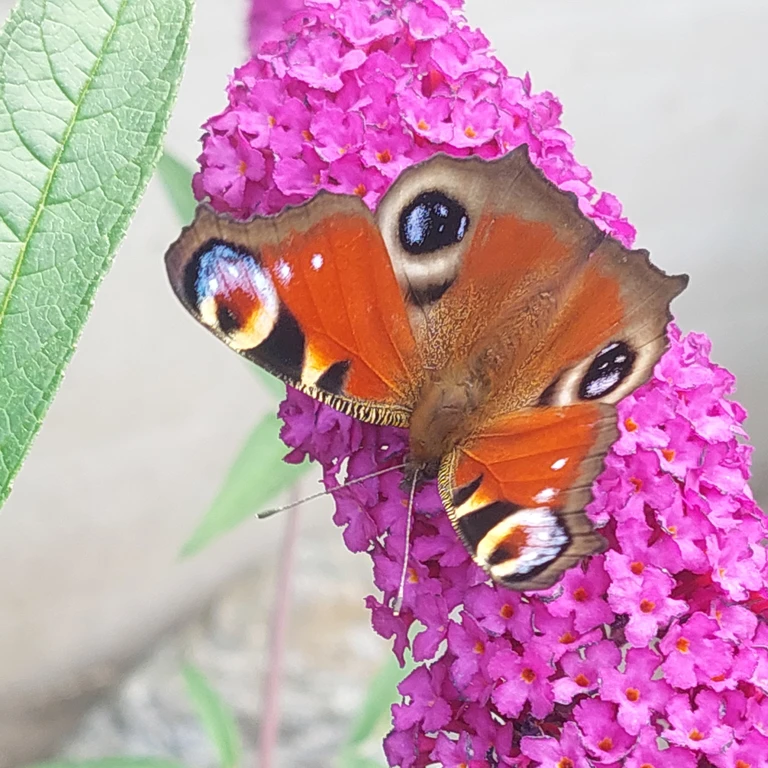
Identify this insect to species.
Aglais io
